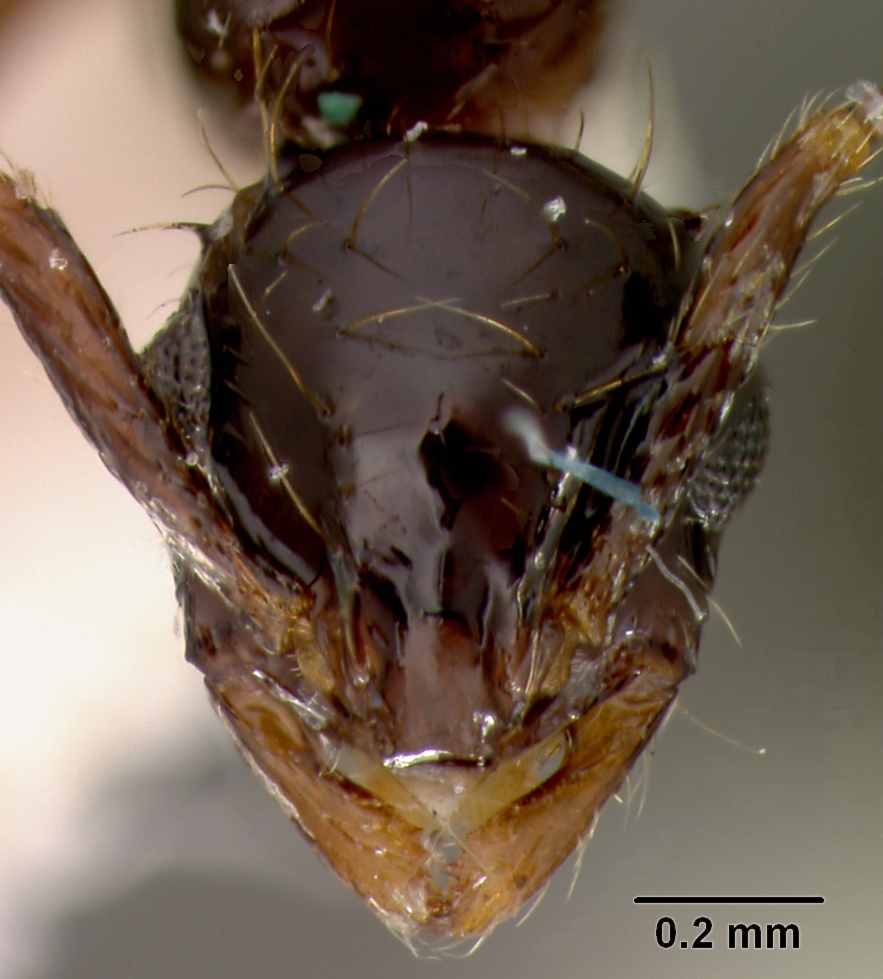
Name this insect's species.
Megalomyrmex incisus
